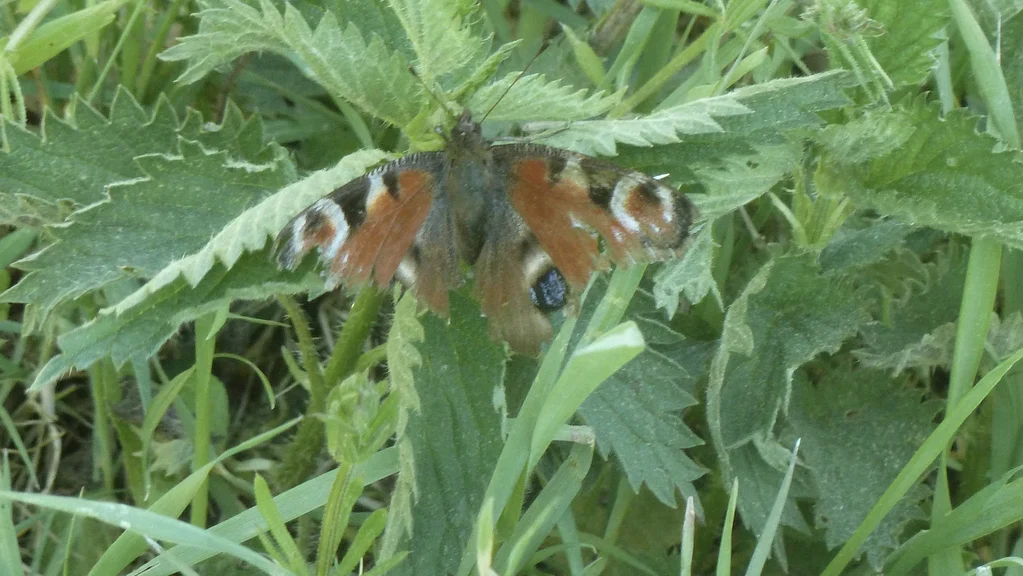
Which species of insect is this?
Aglais io
